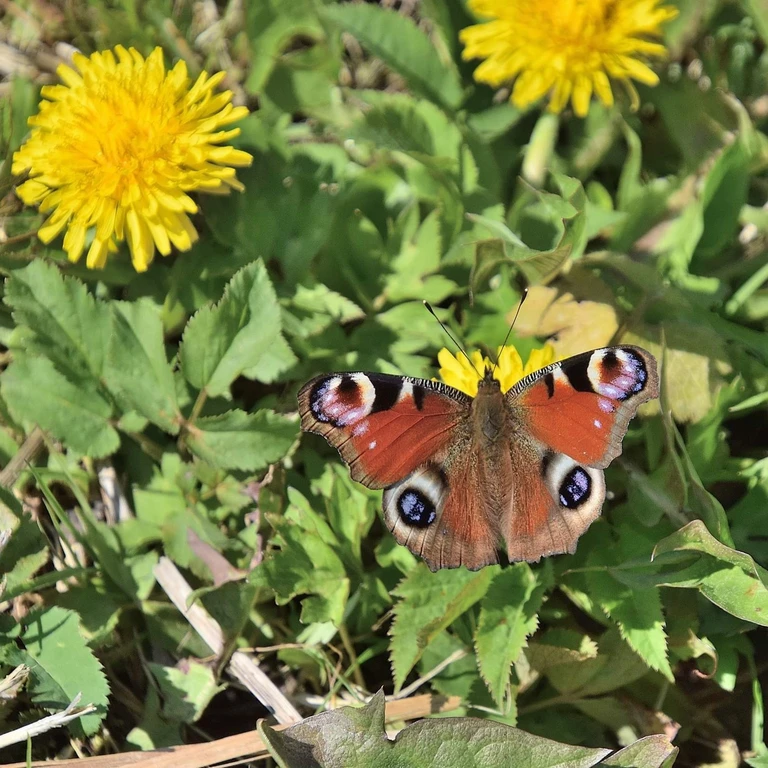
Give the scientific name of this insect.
Aglais io
